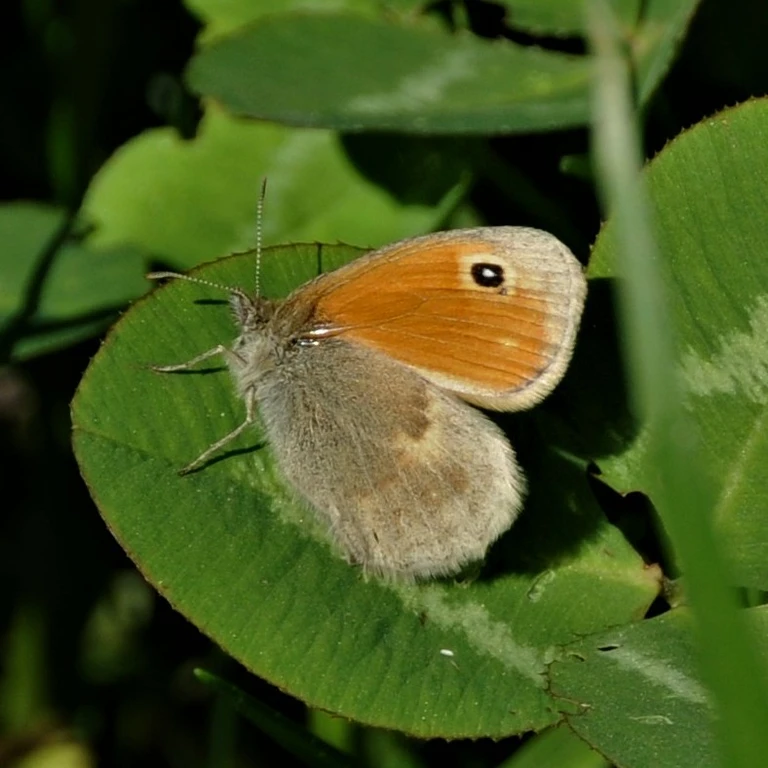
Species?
Coenonympha pamphilus
